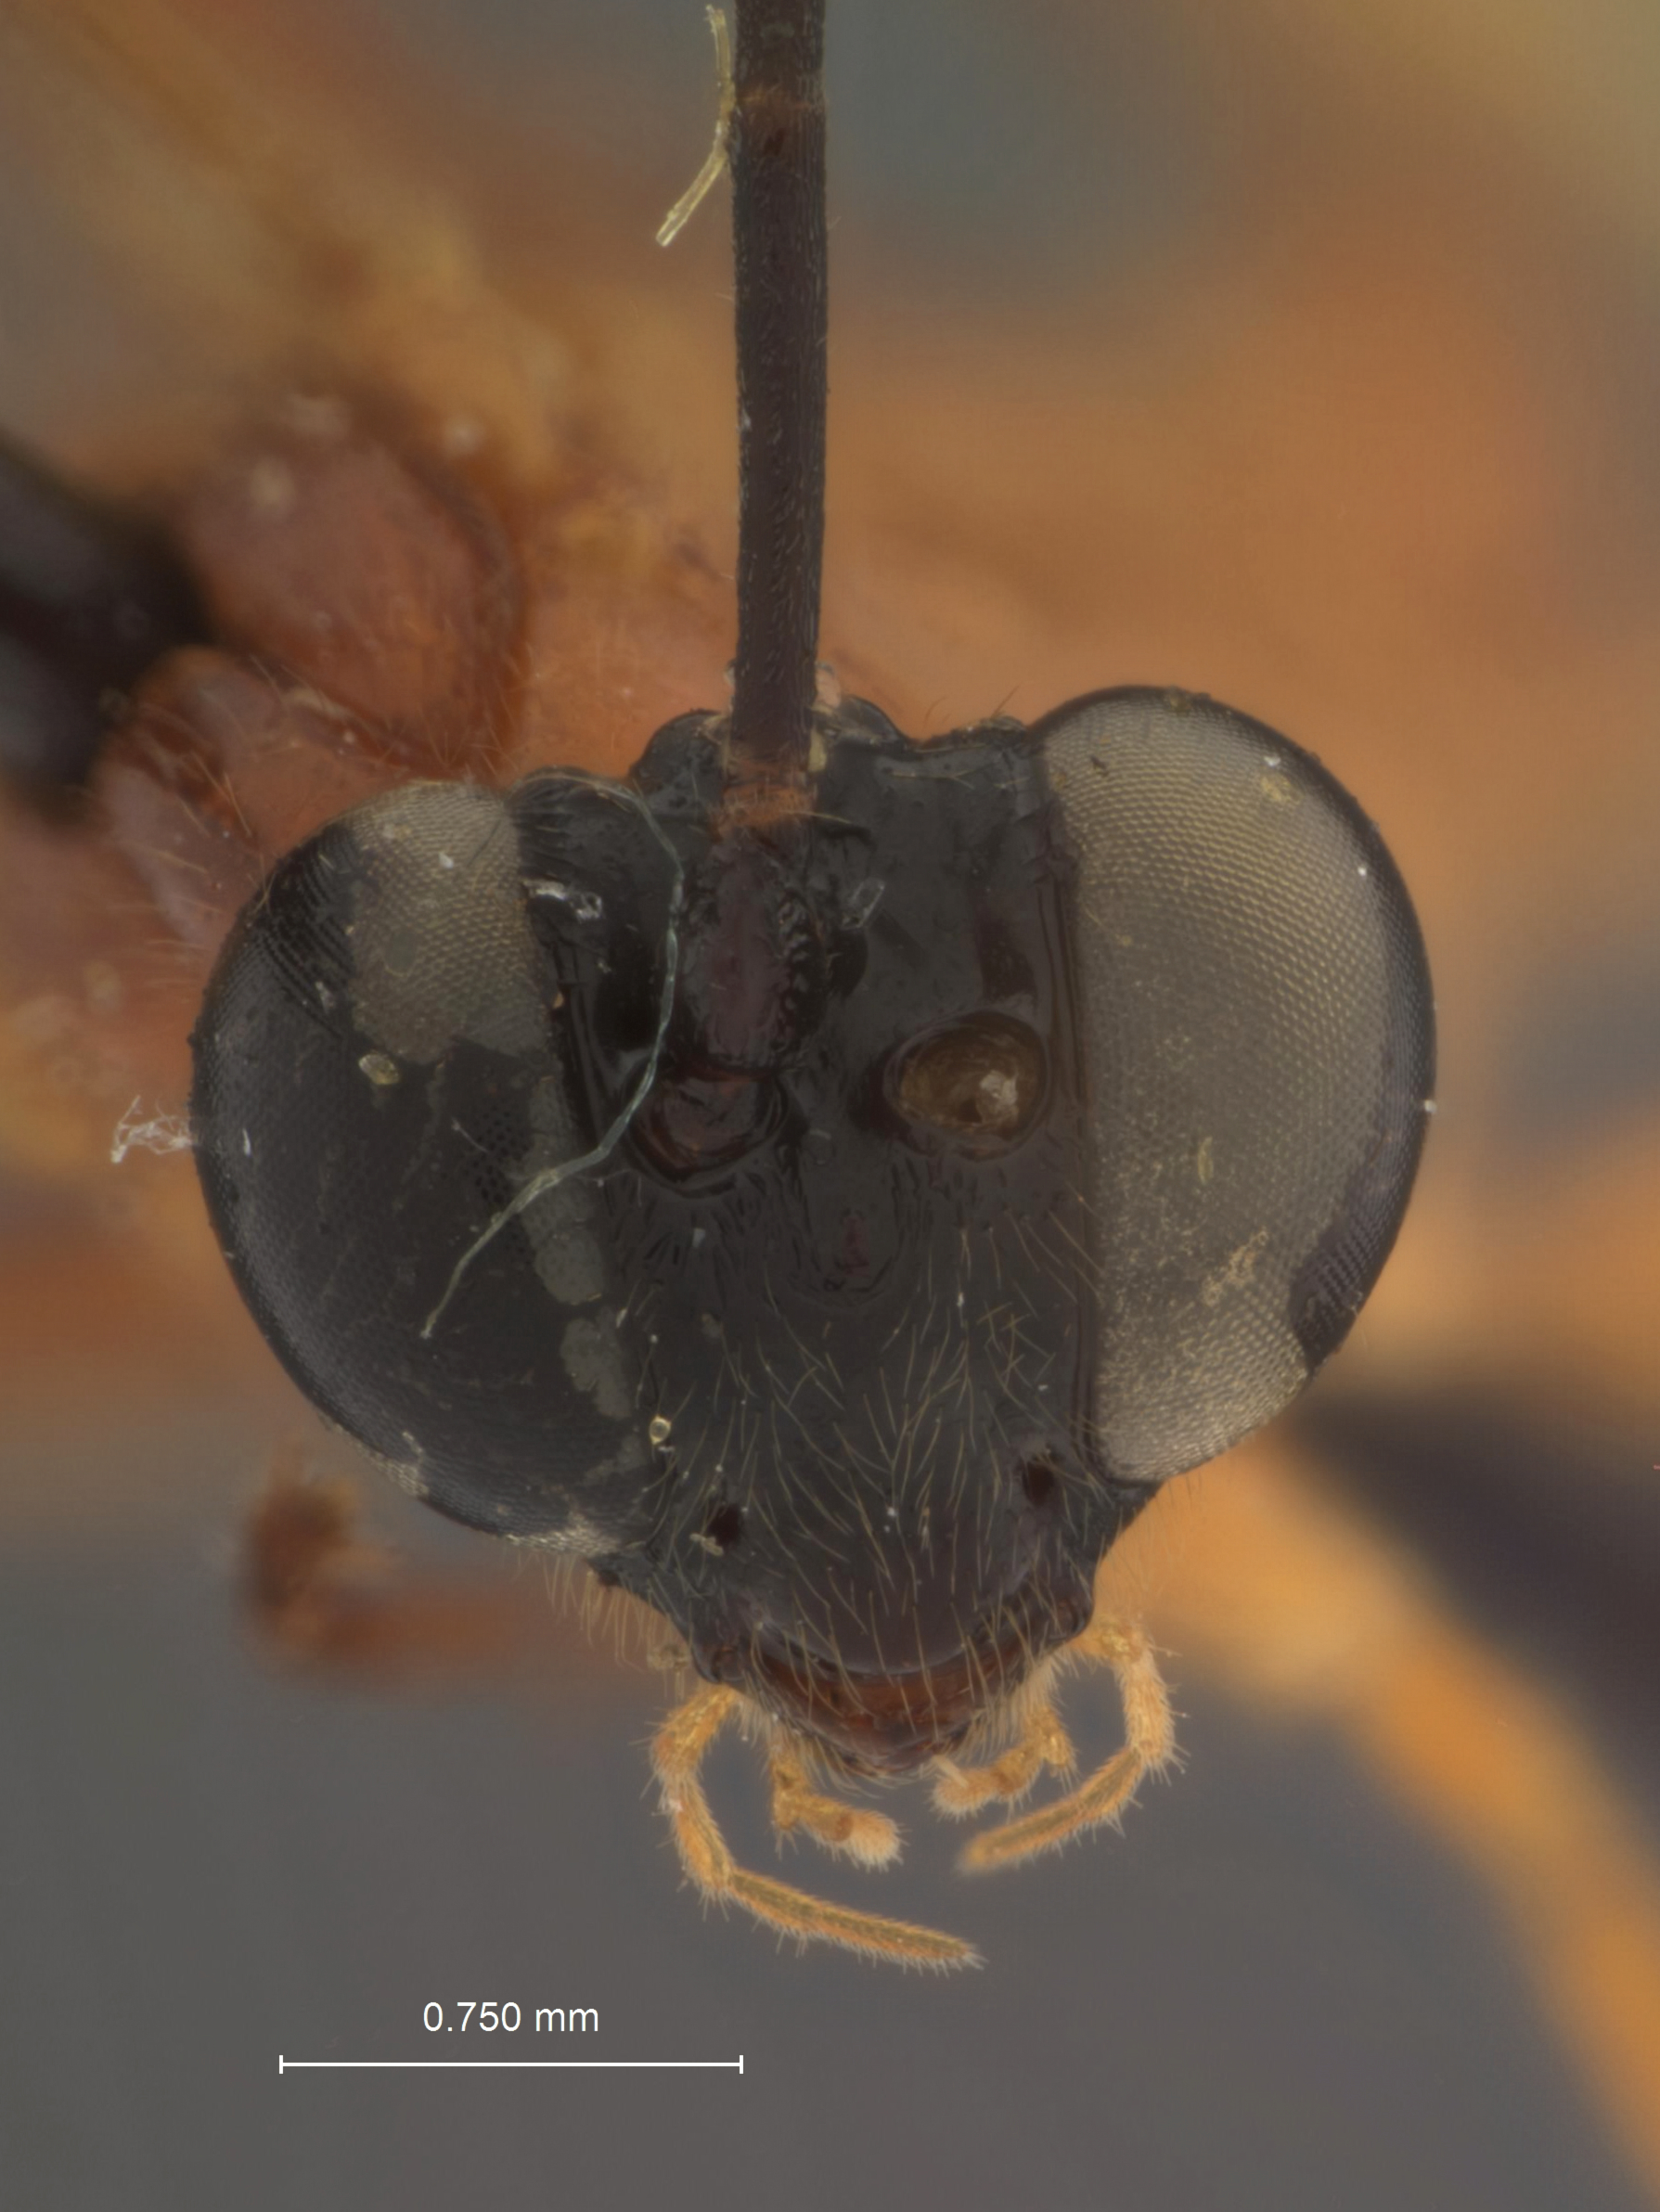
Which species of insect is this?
Polycyrtus inornatus
